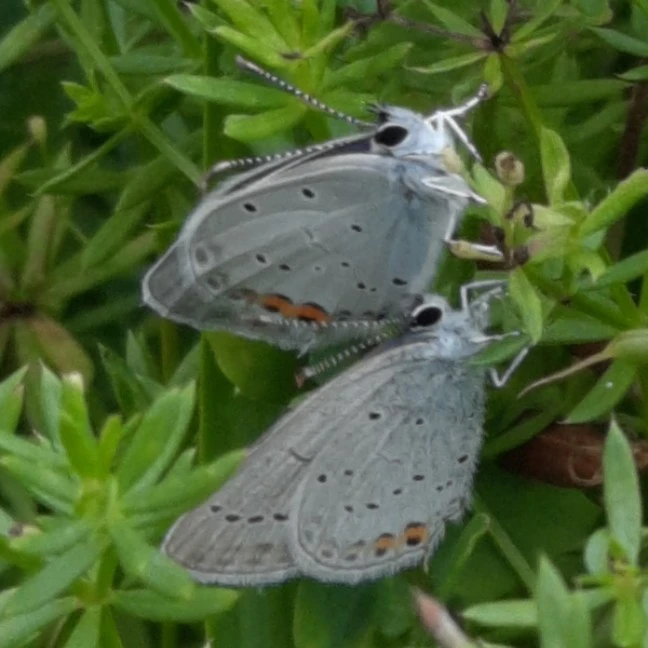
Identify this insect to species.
Cupido argiades (also Elkalyce argiades)
